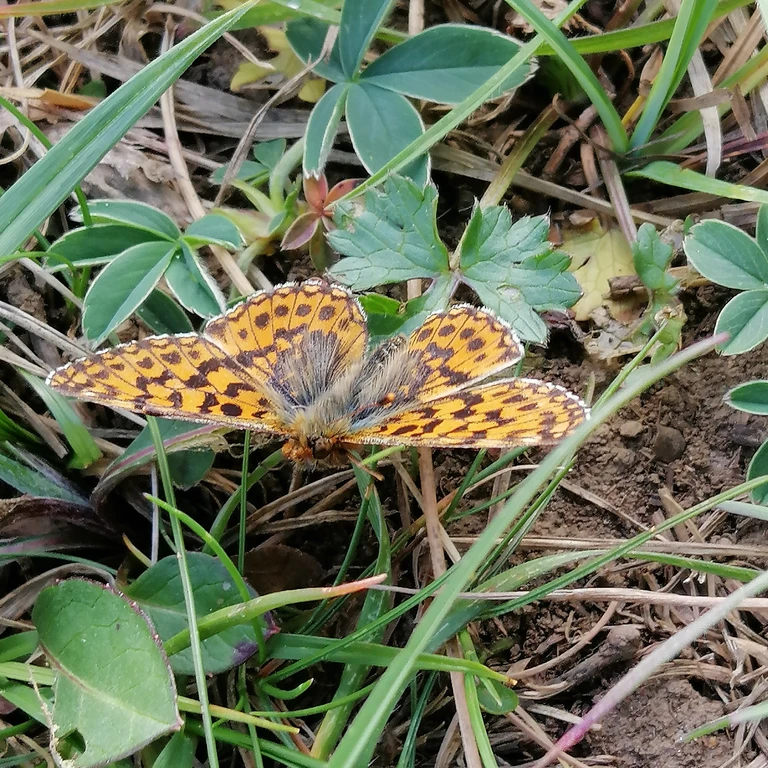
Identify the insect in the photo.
Boloria dia
